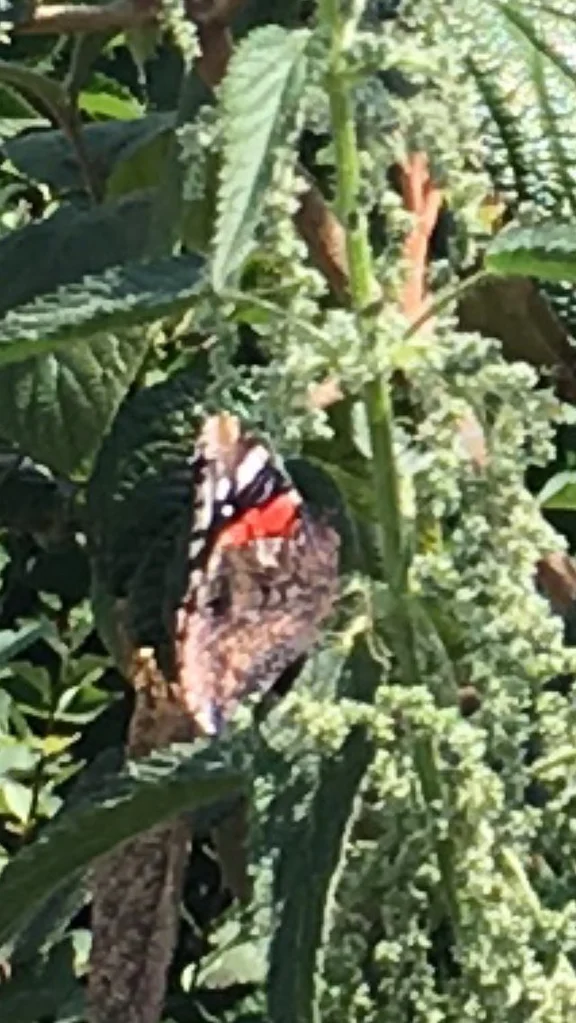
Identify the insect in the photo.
Vanessa atalanta
